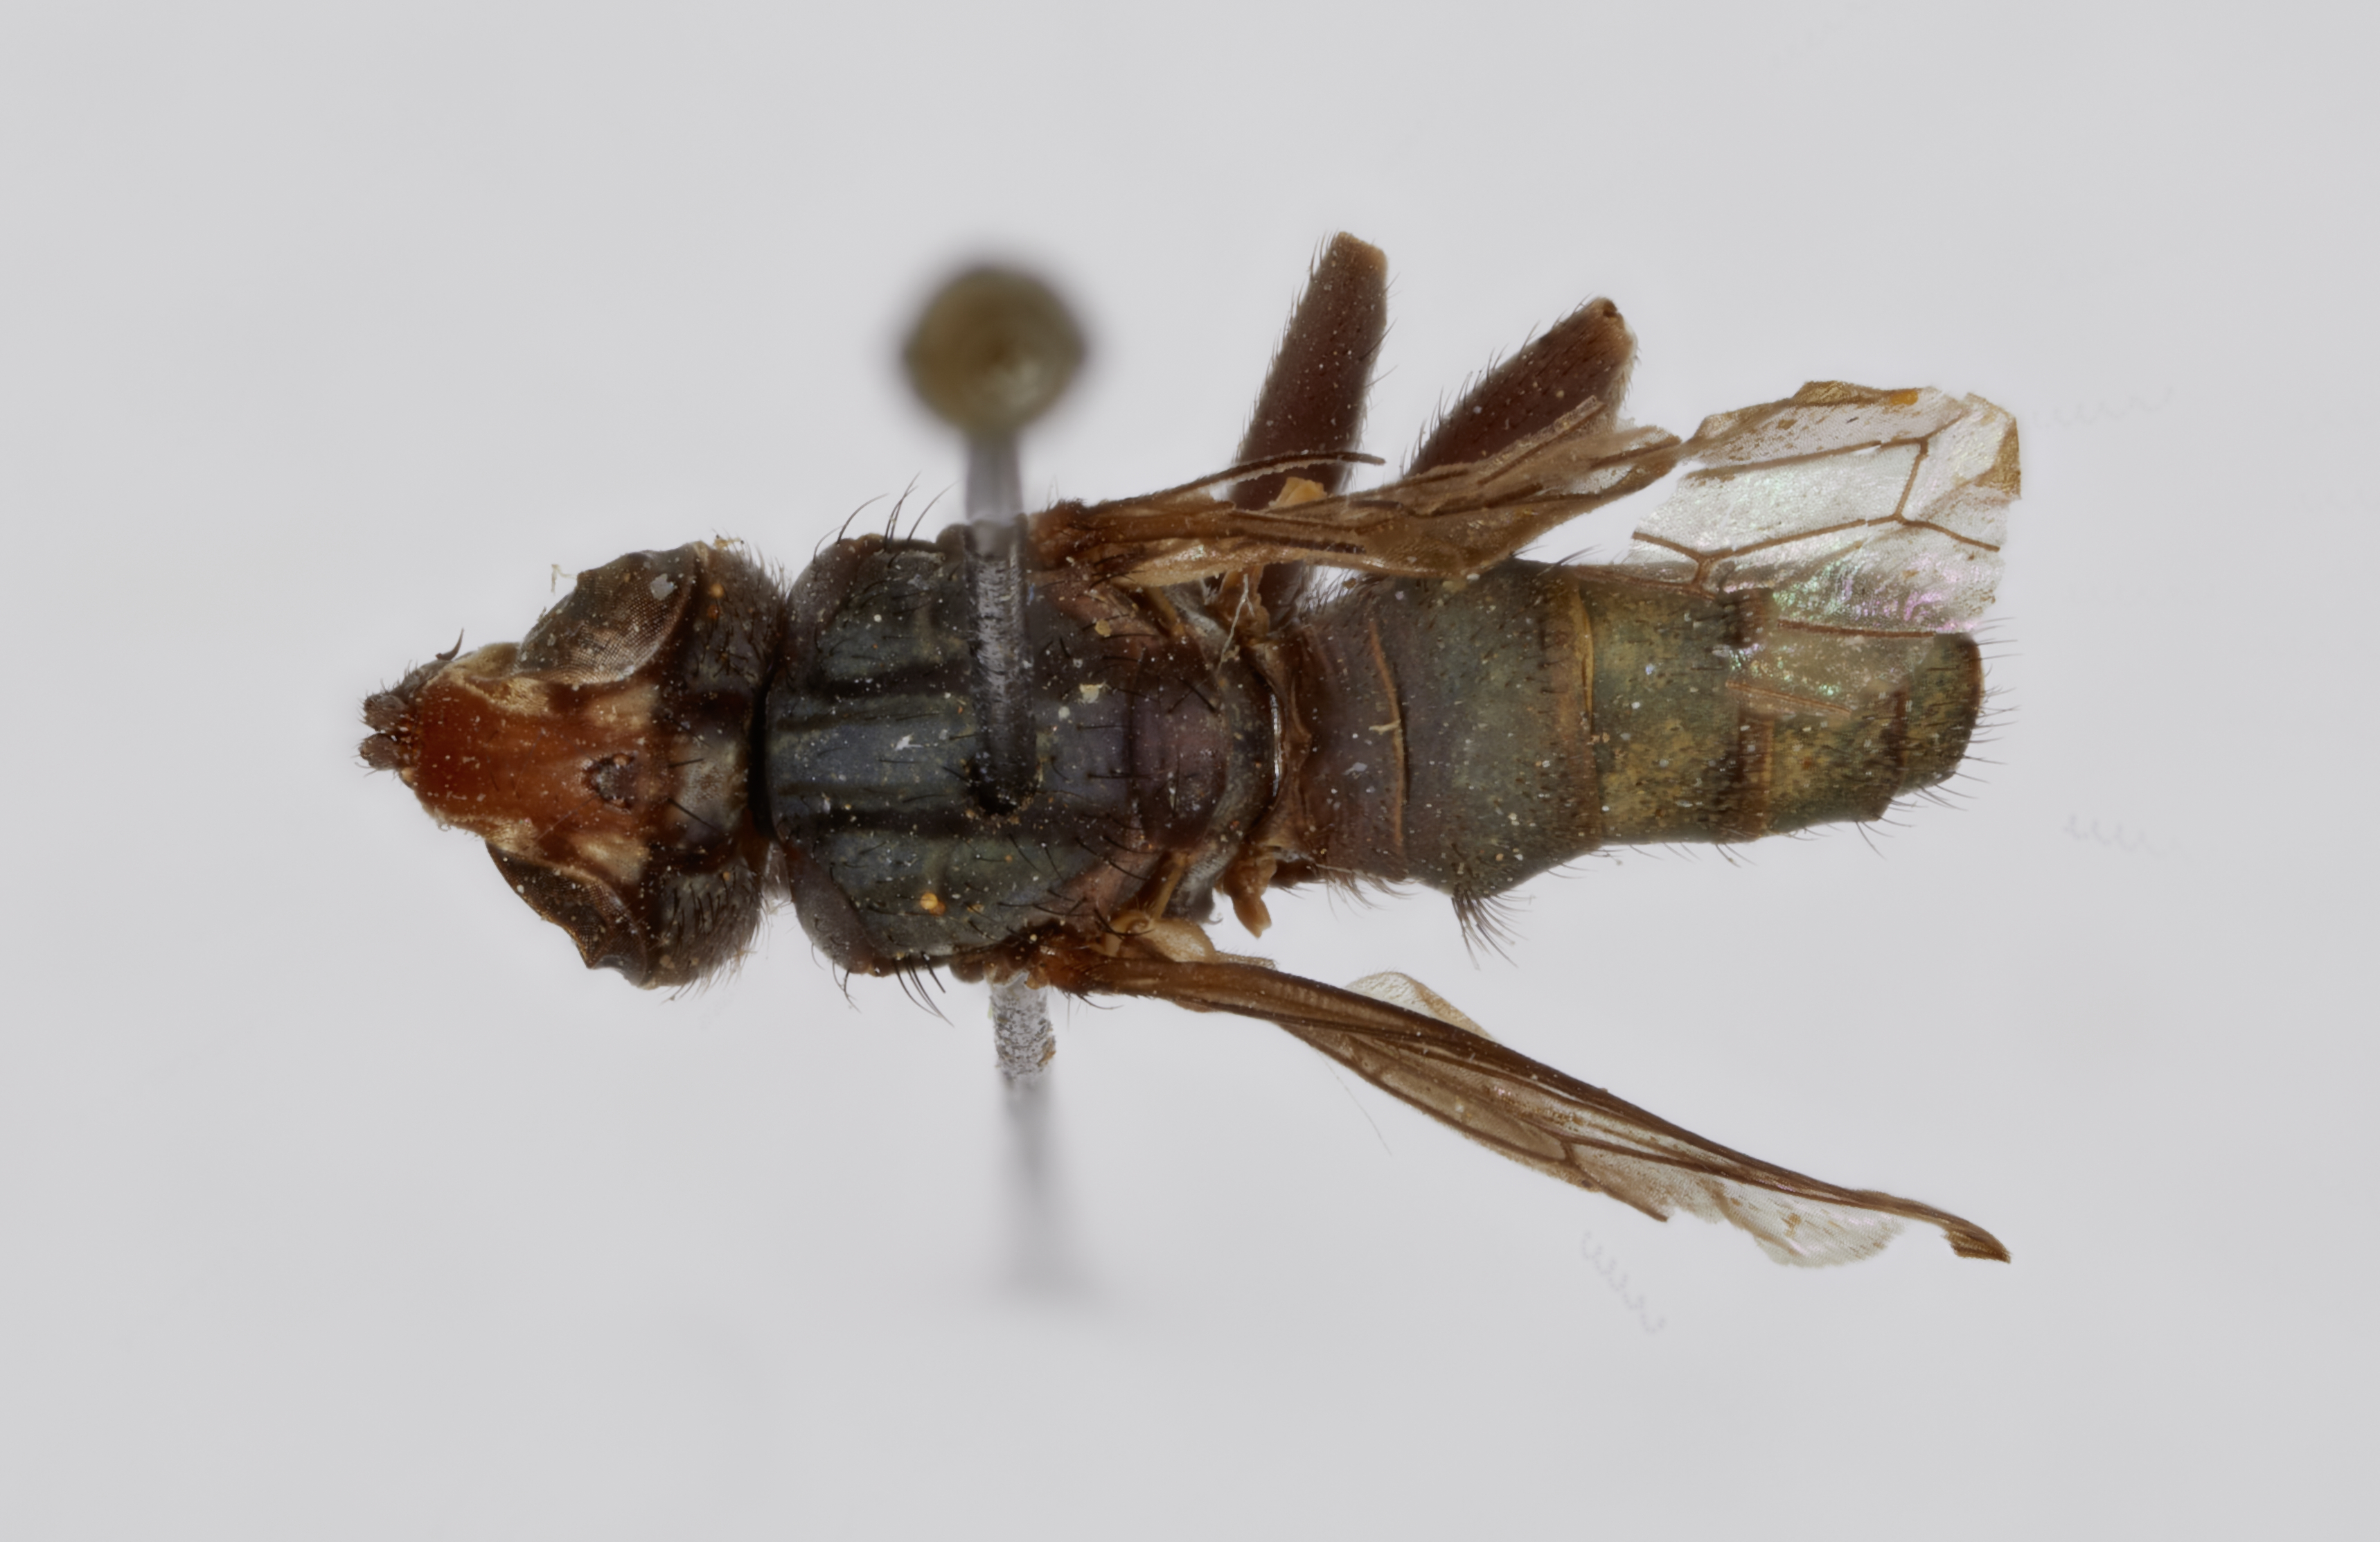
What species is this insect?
Physocephala aureopygia (also Zodion aureopygium)
